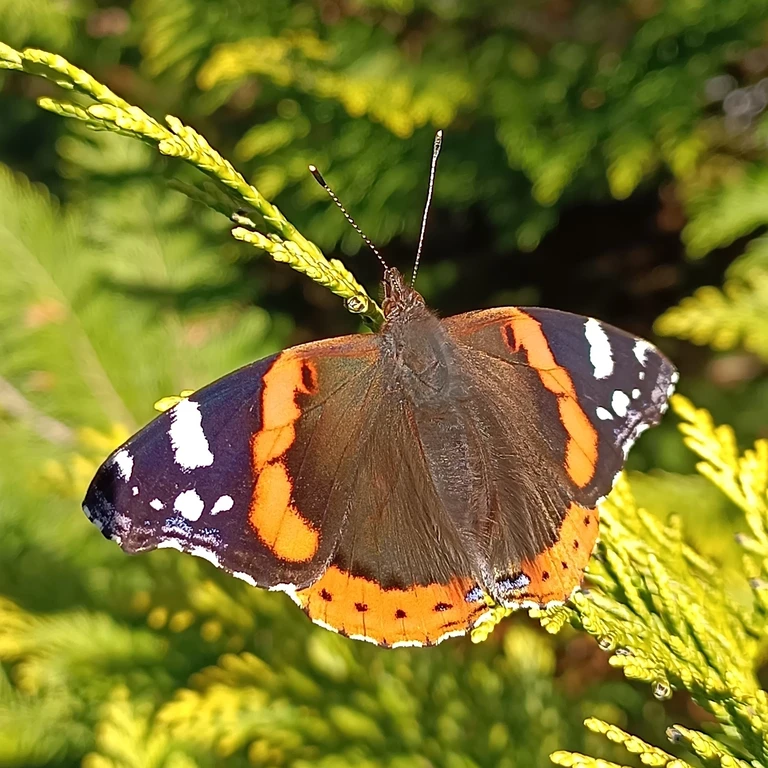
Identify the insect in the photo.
Vanessa atalanta
